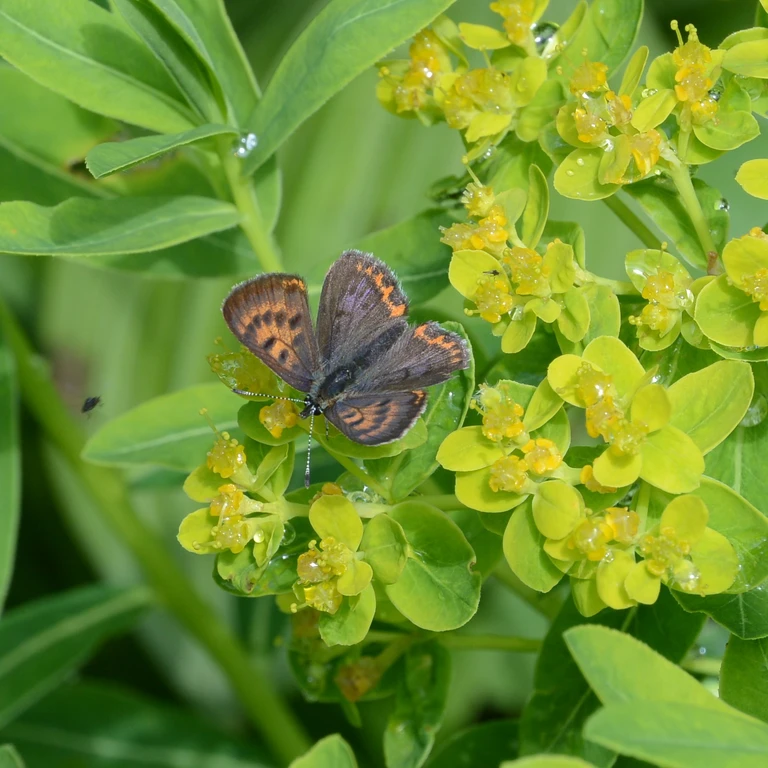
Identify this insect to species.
Lycaena helle (also Helleia helle)
